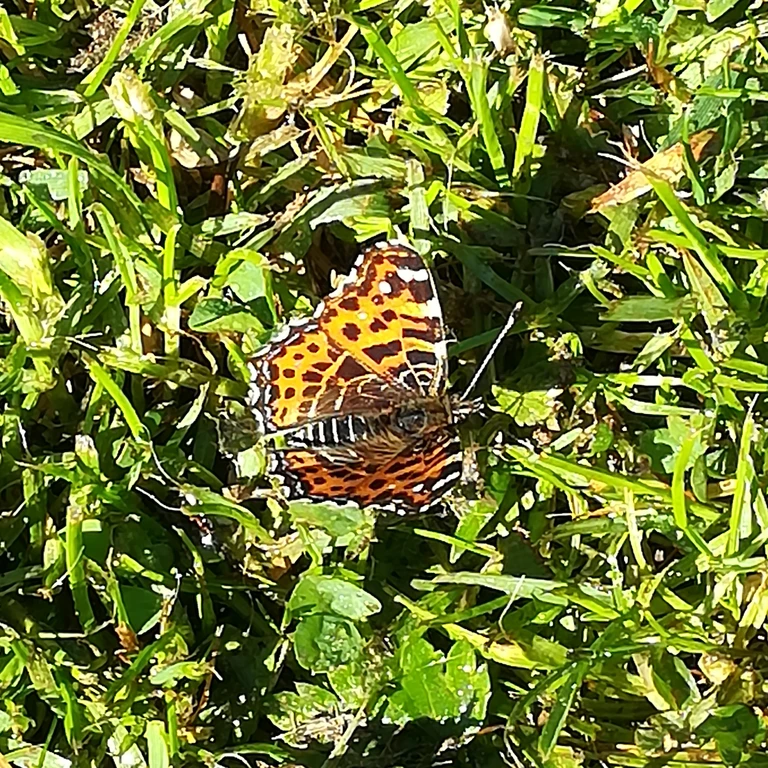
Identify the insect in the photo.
Araschnia levana
